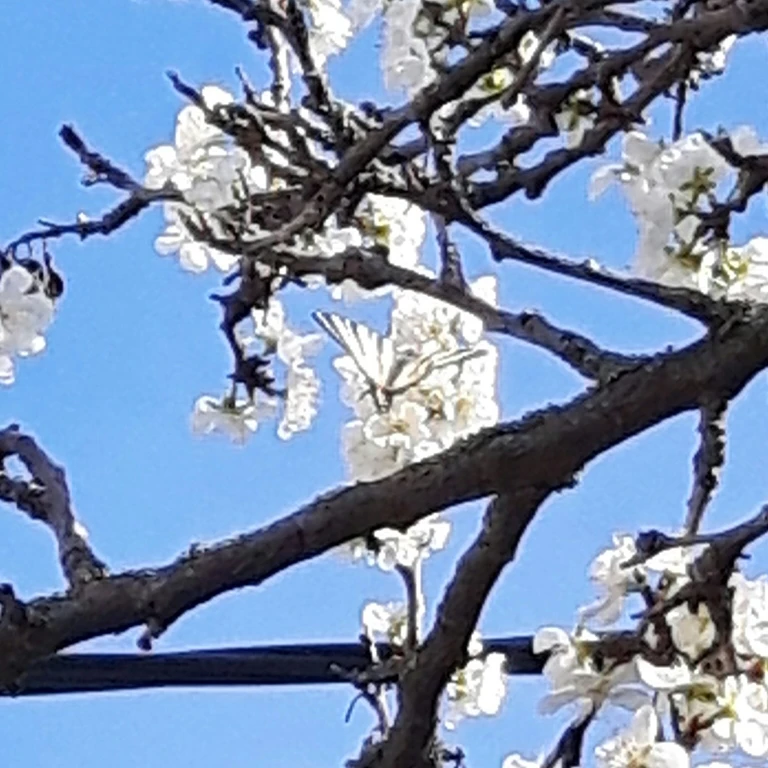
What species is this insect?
Iphiclides podalirius
